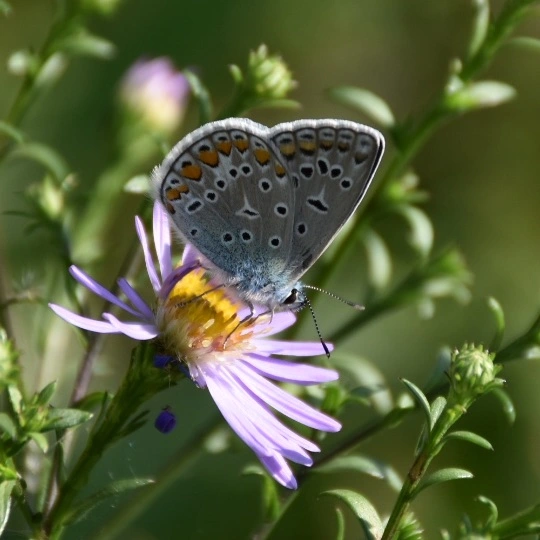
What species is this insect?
Polyommatus icarus
